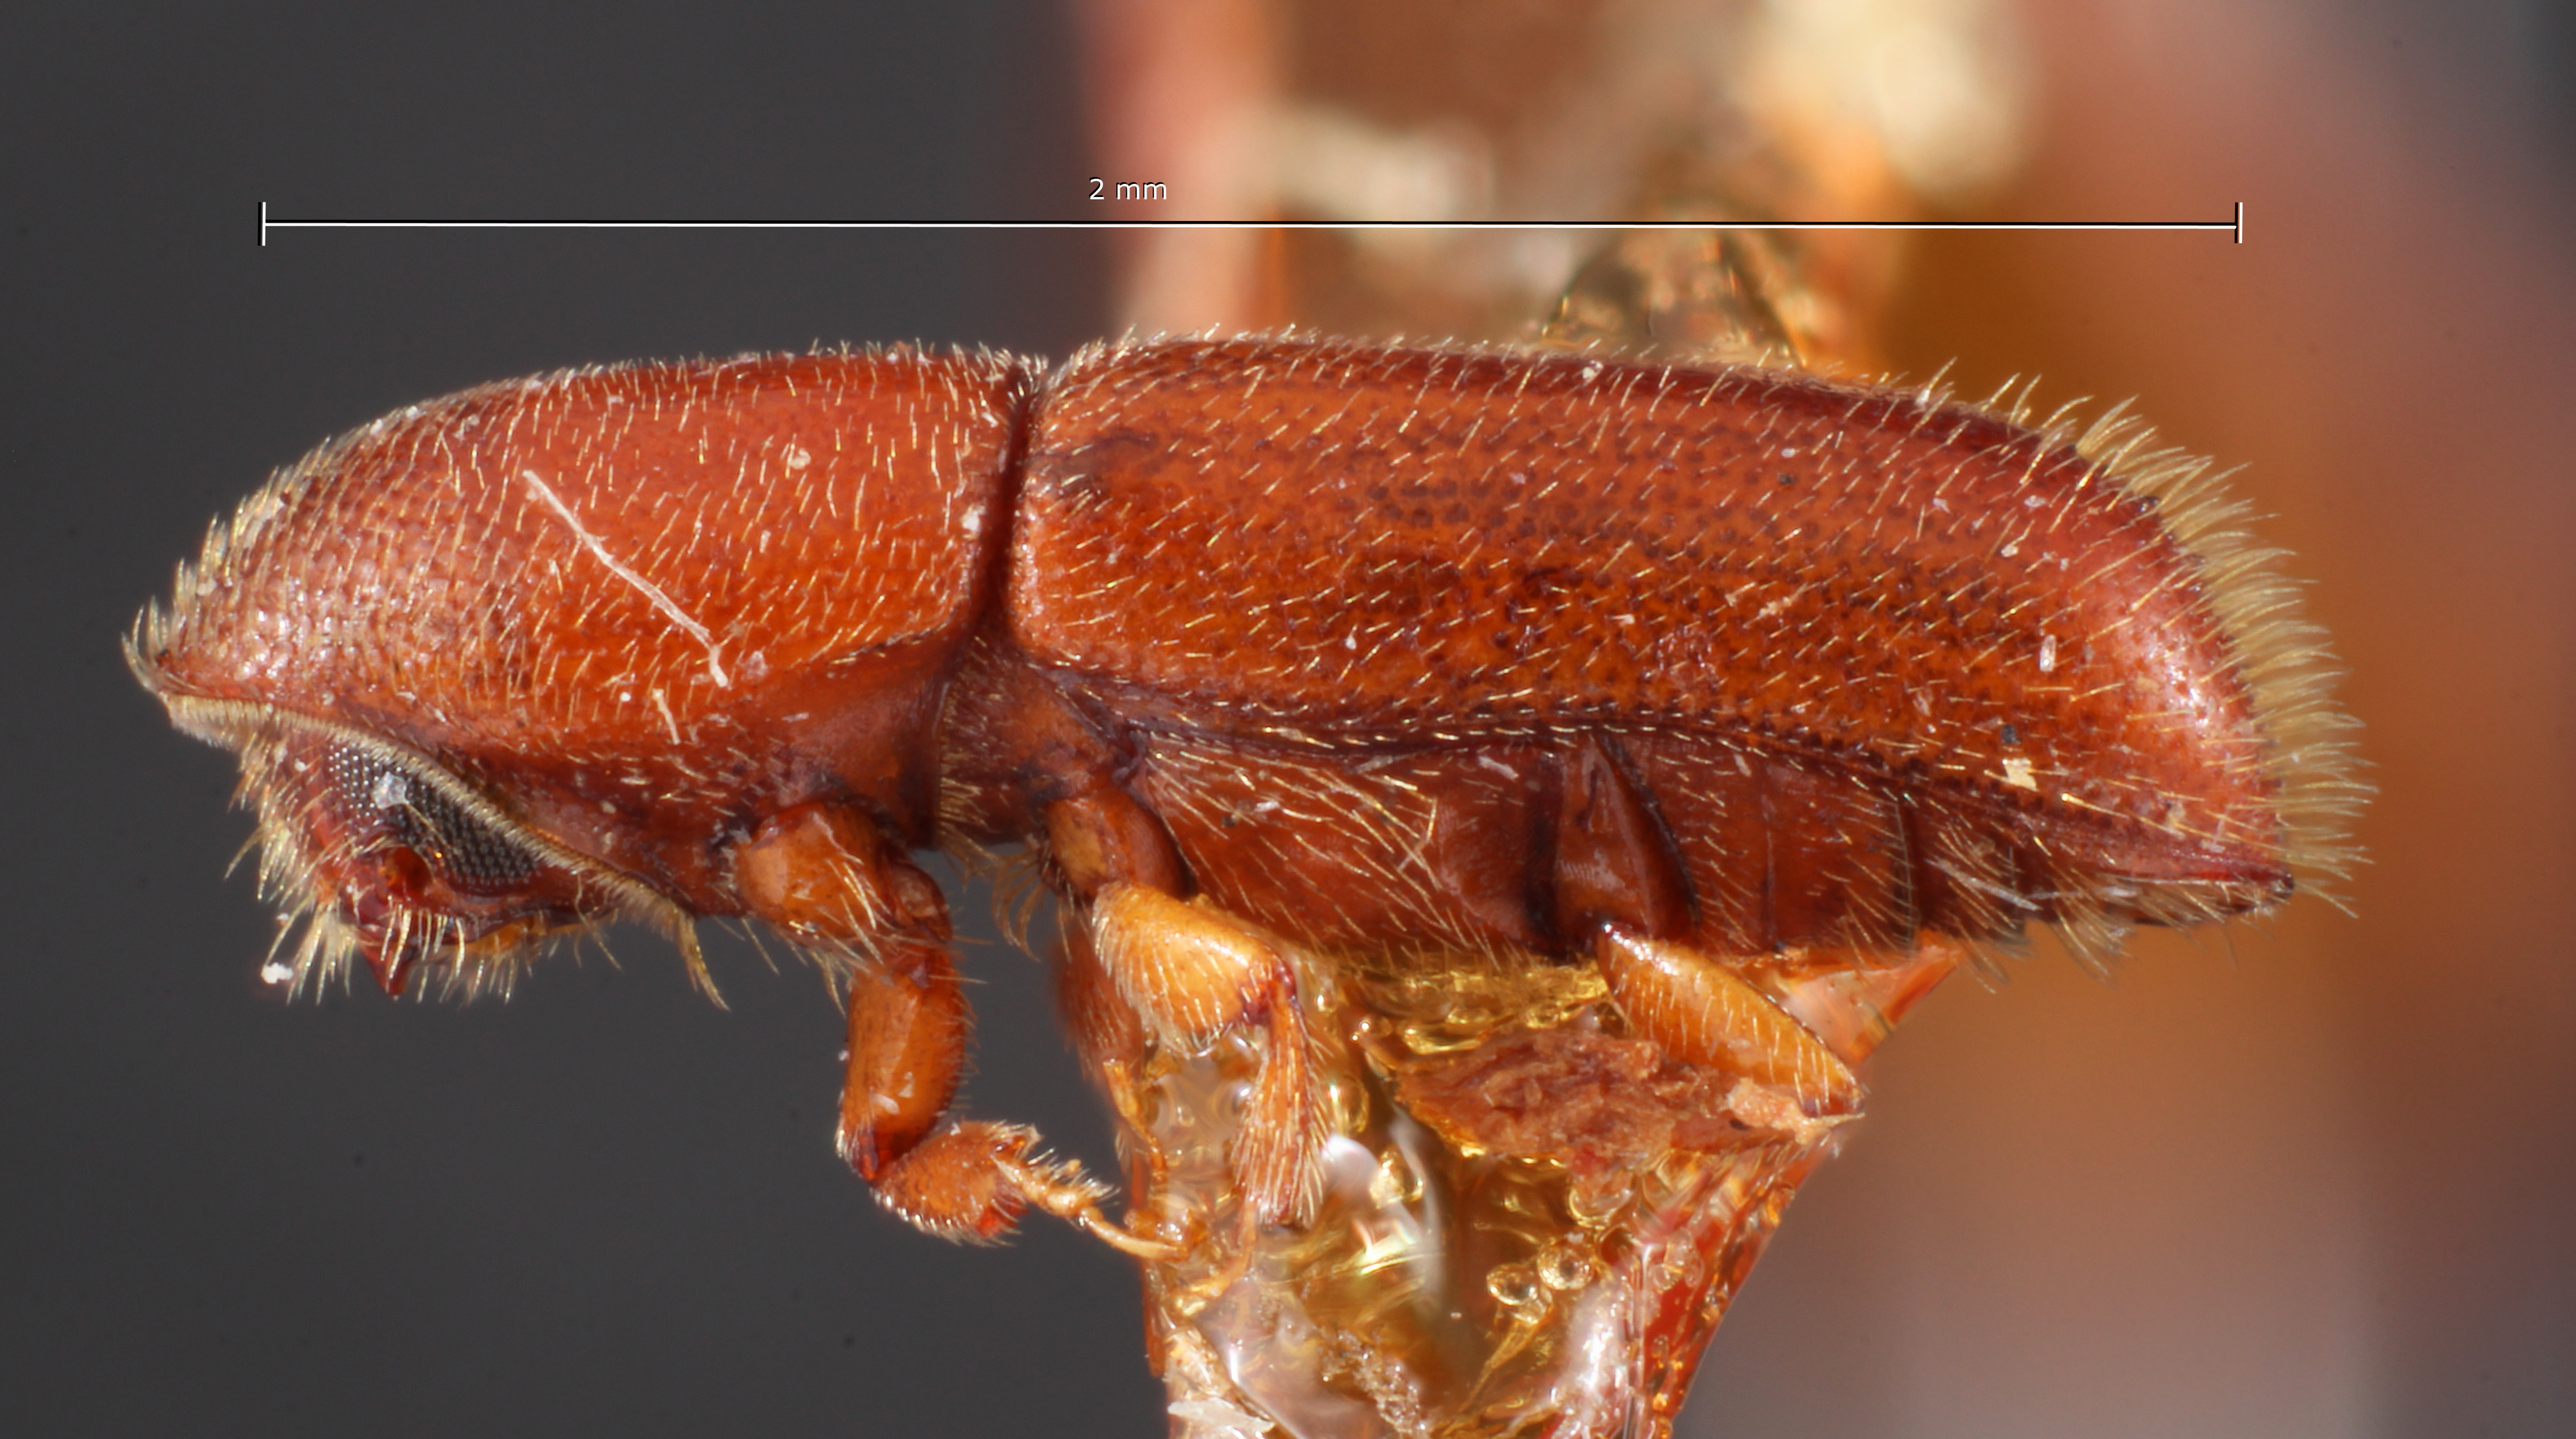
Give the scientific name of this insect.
Ancyloderes saltoni
